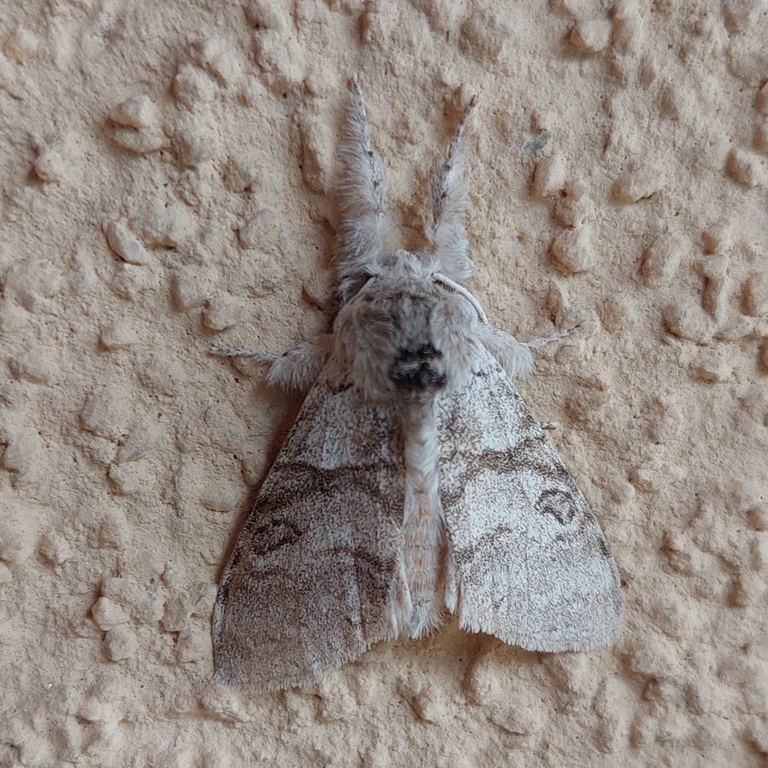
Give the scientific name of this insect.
Calliteara pudibunda
